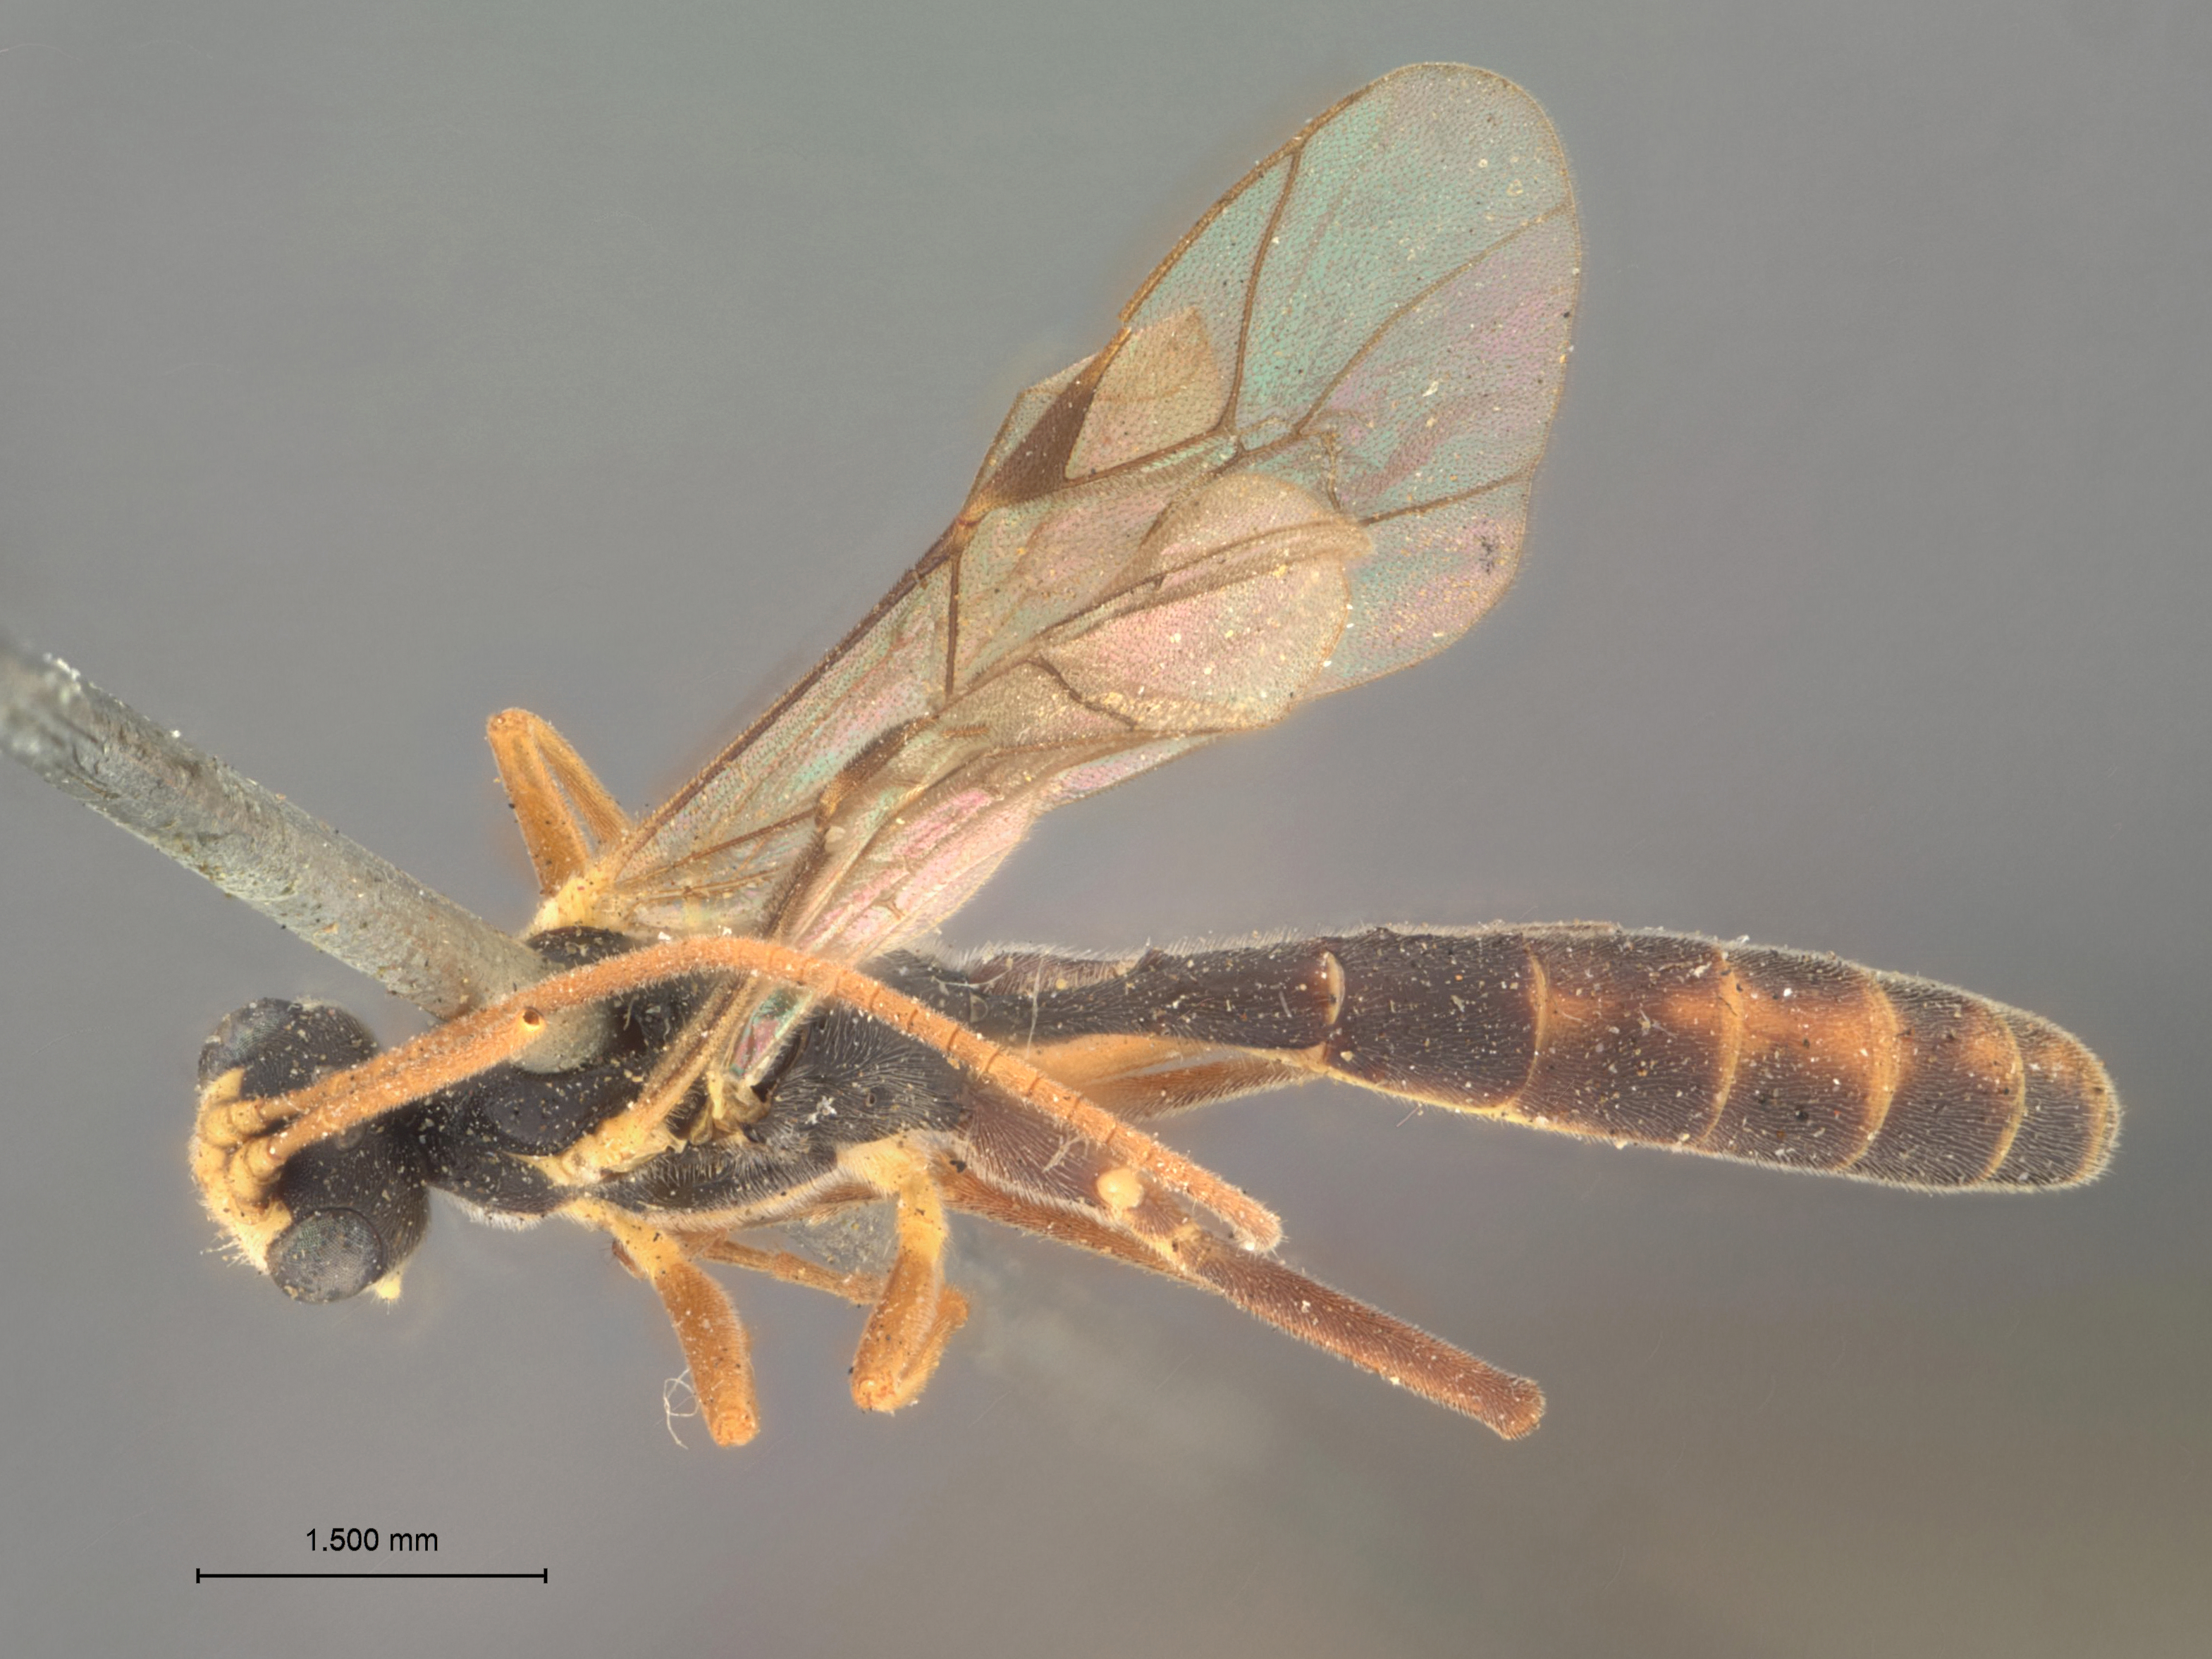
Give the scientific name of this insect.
Hypocryptus variegatus
